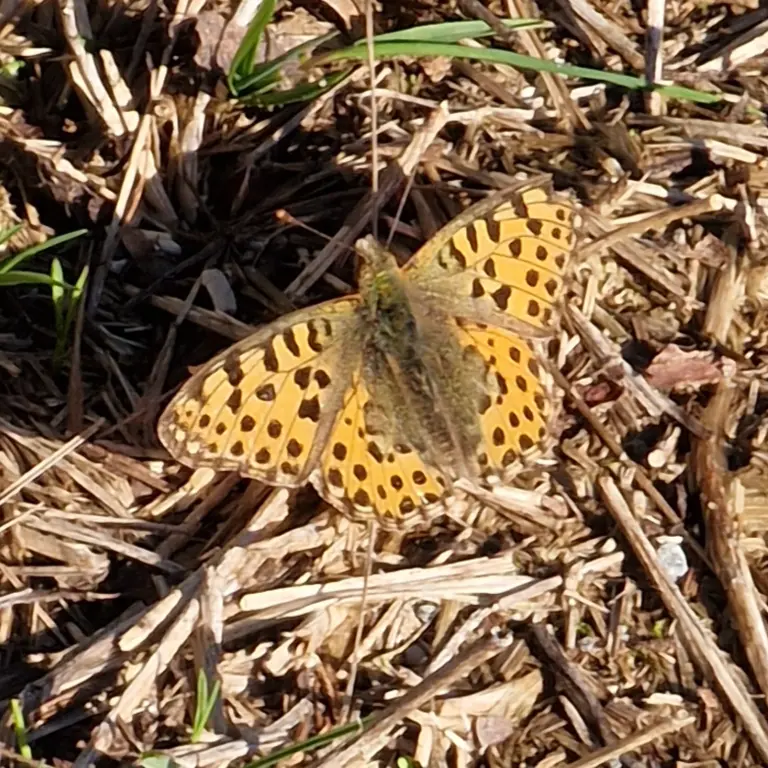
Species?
Issoria lathonia
